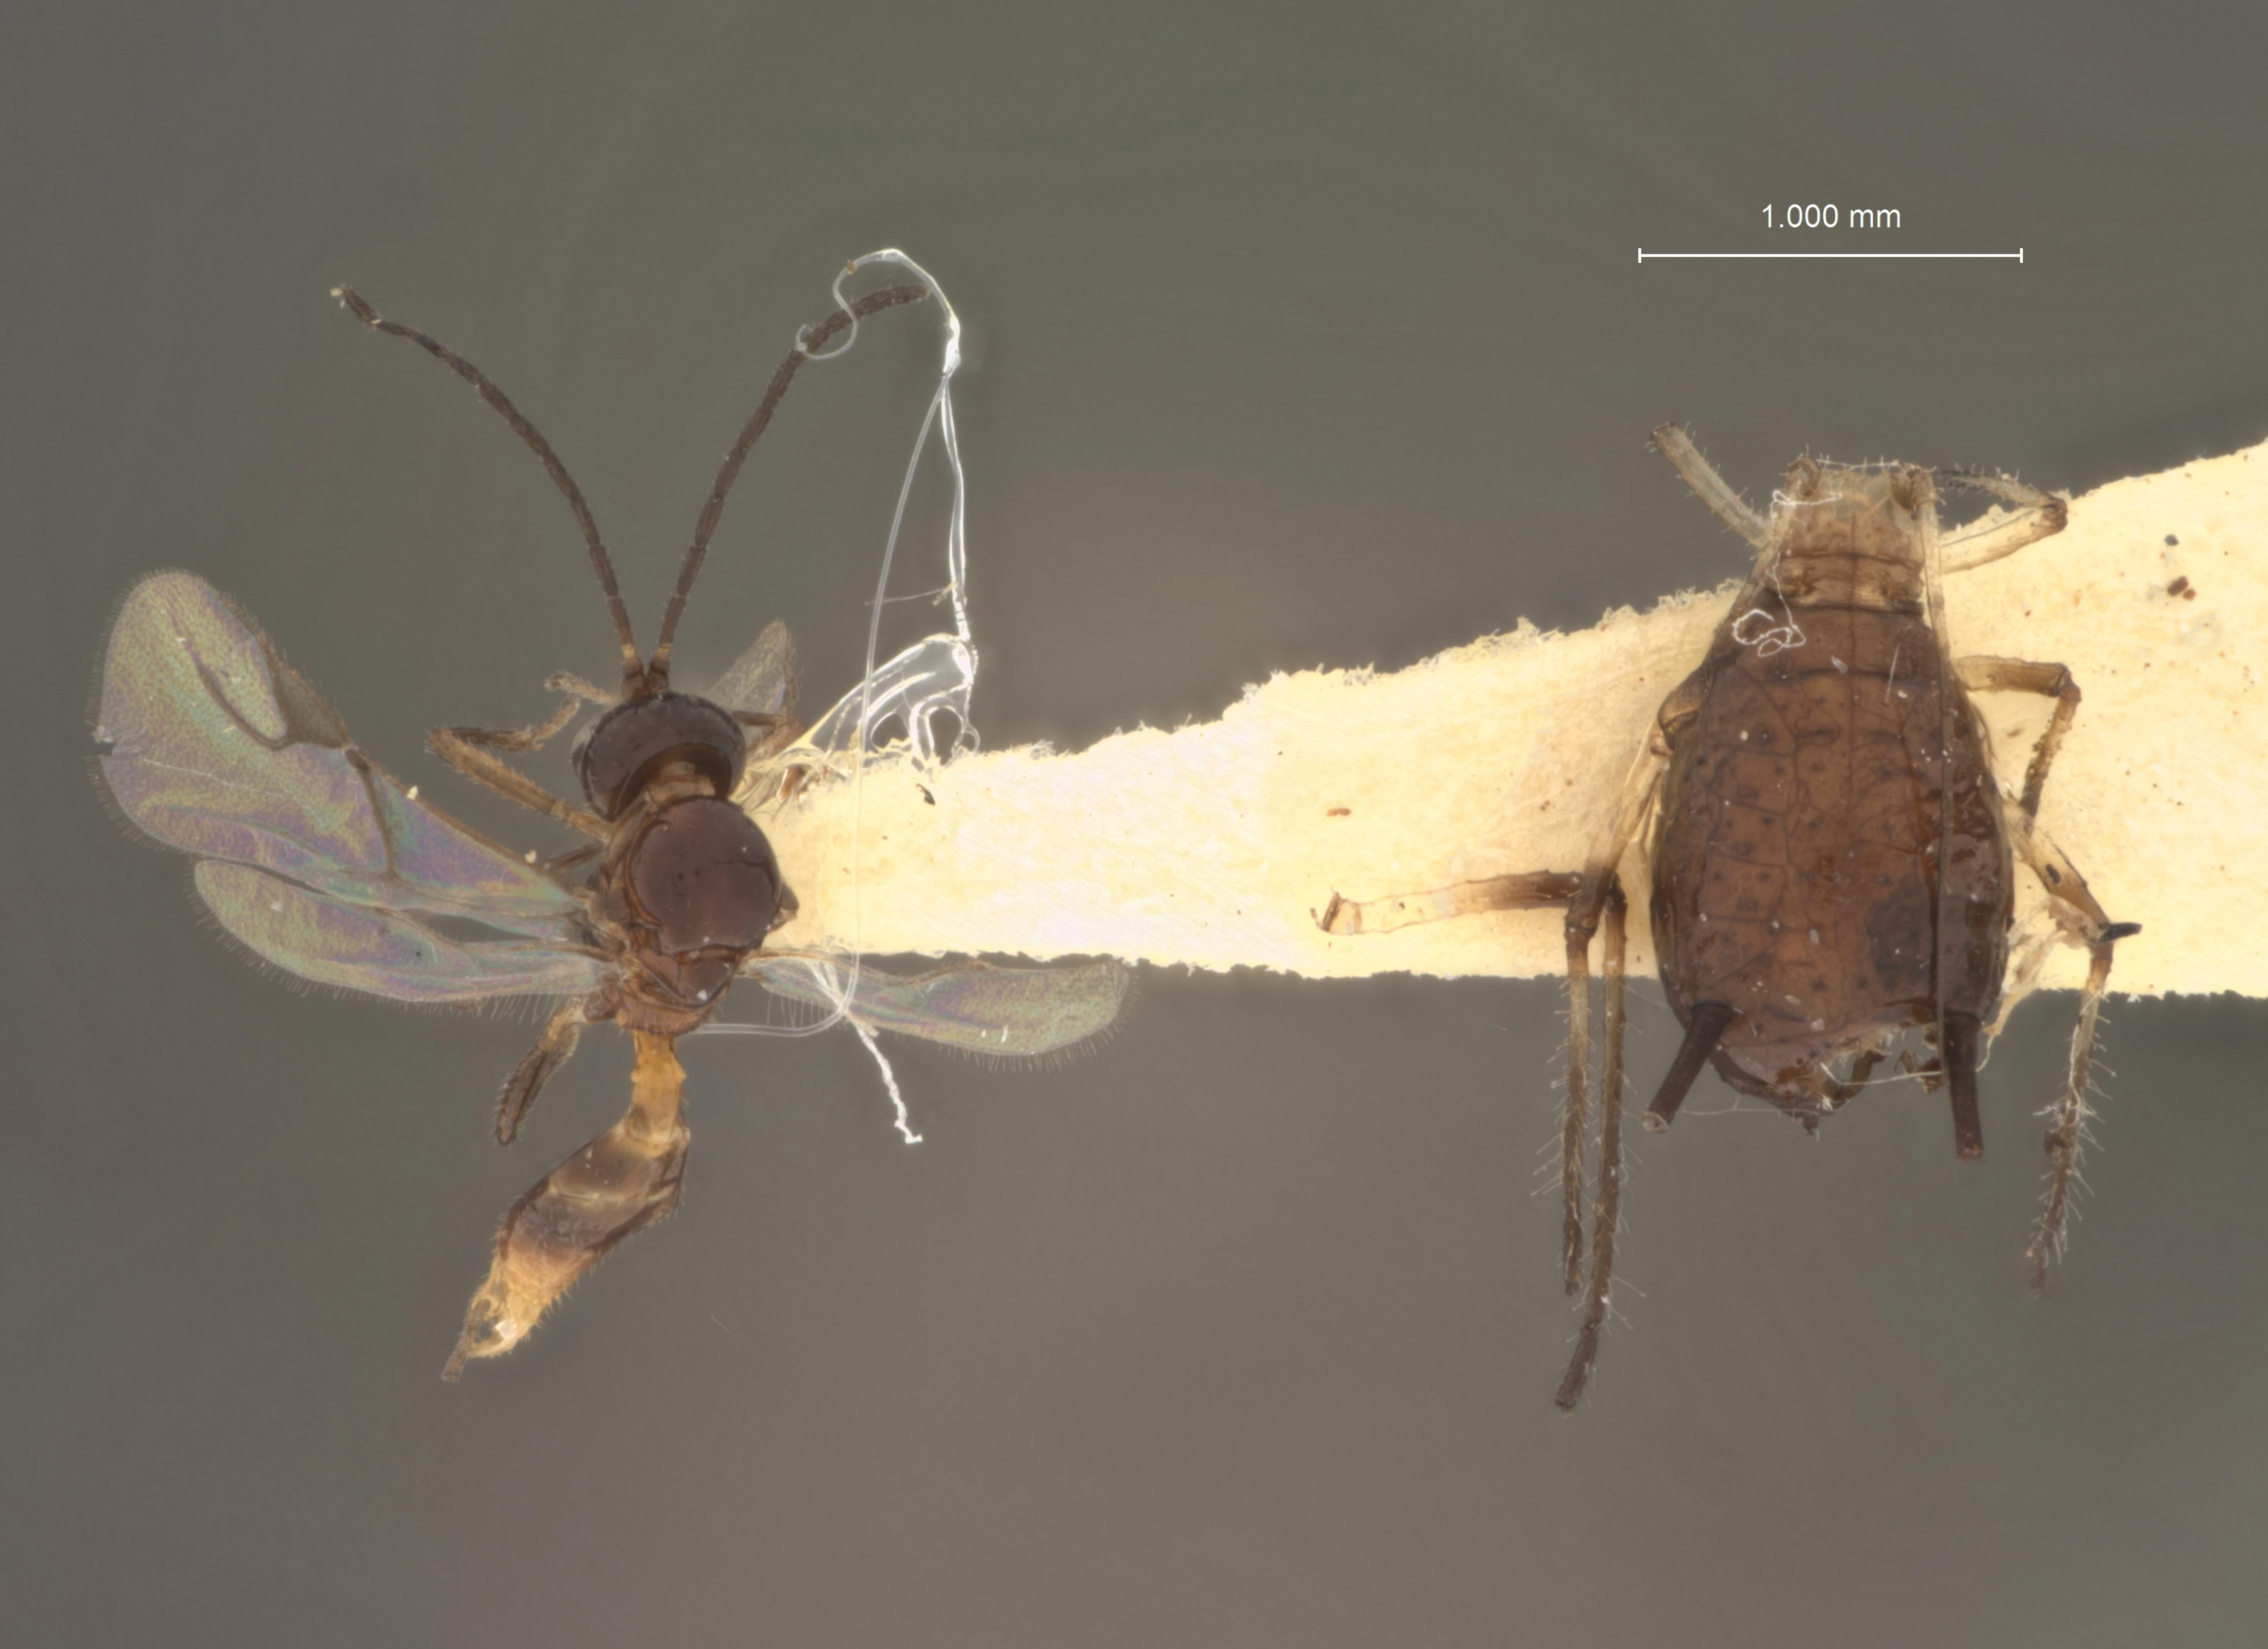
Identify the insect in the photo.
Trioxys schlingeri
